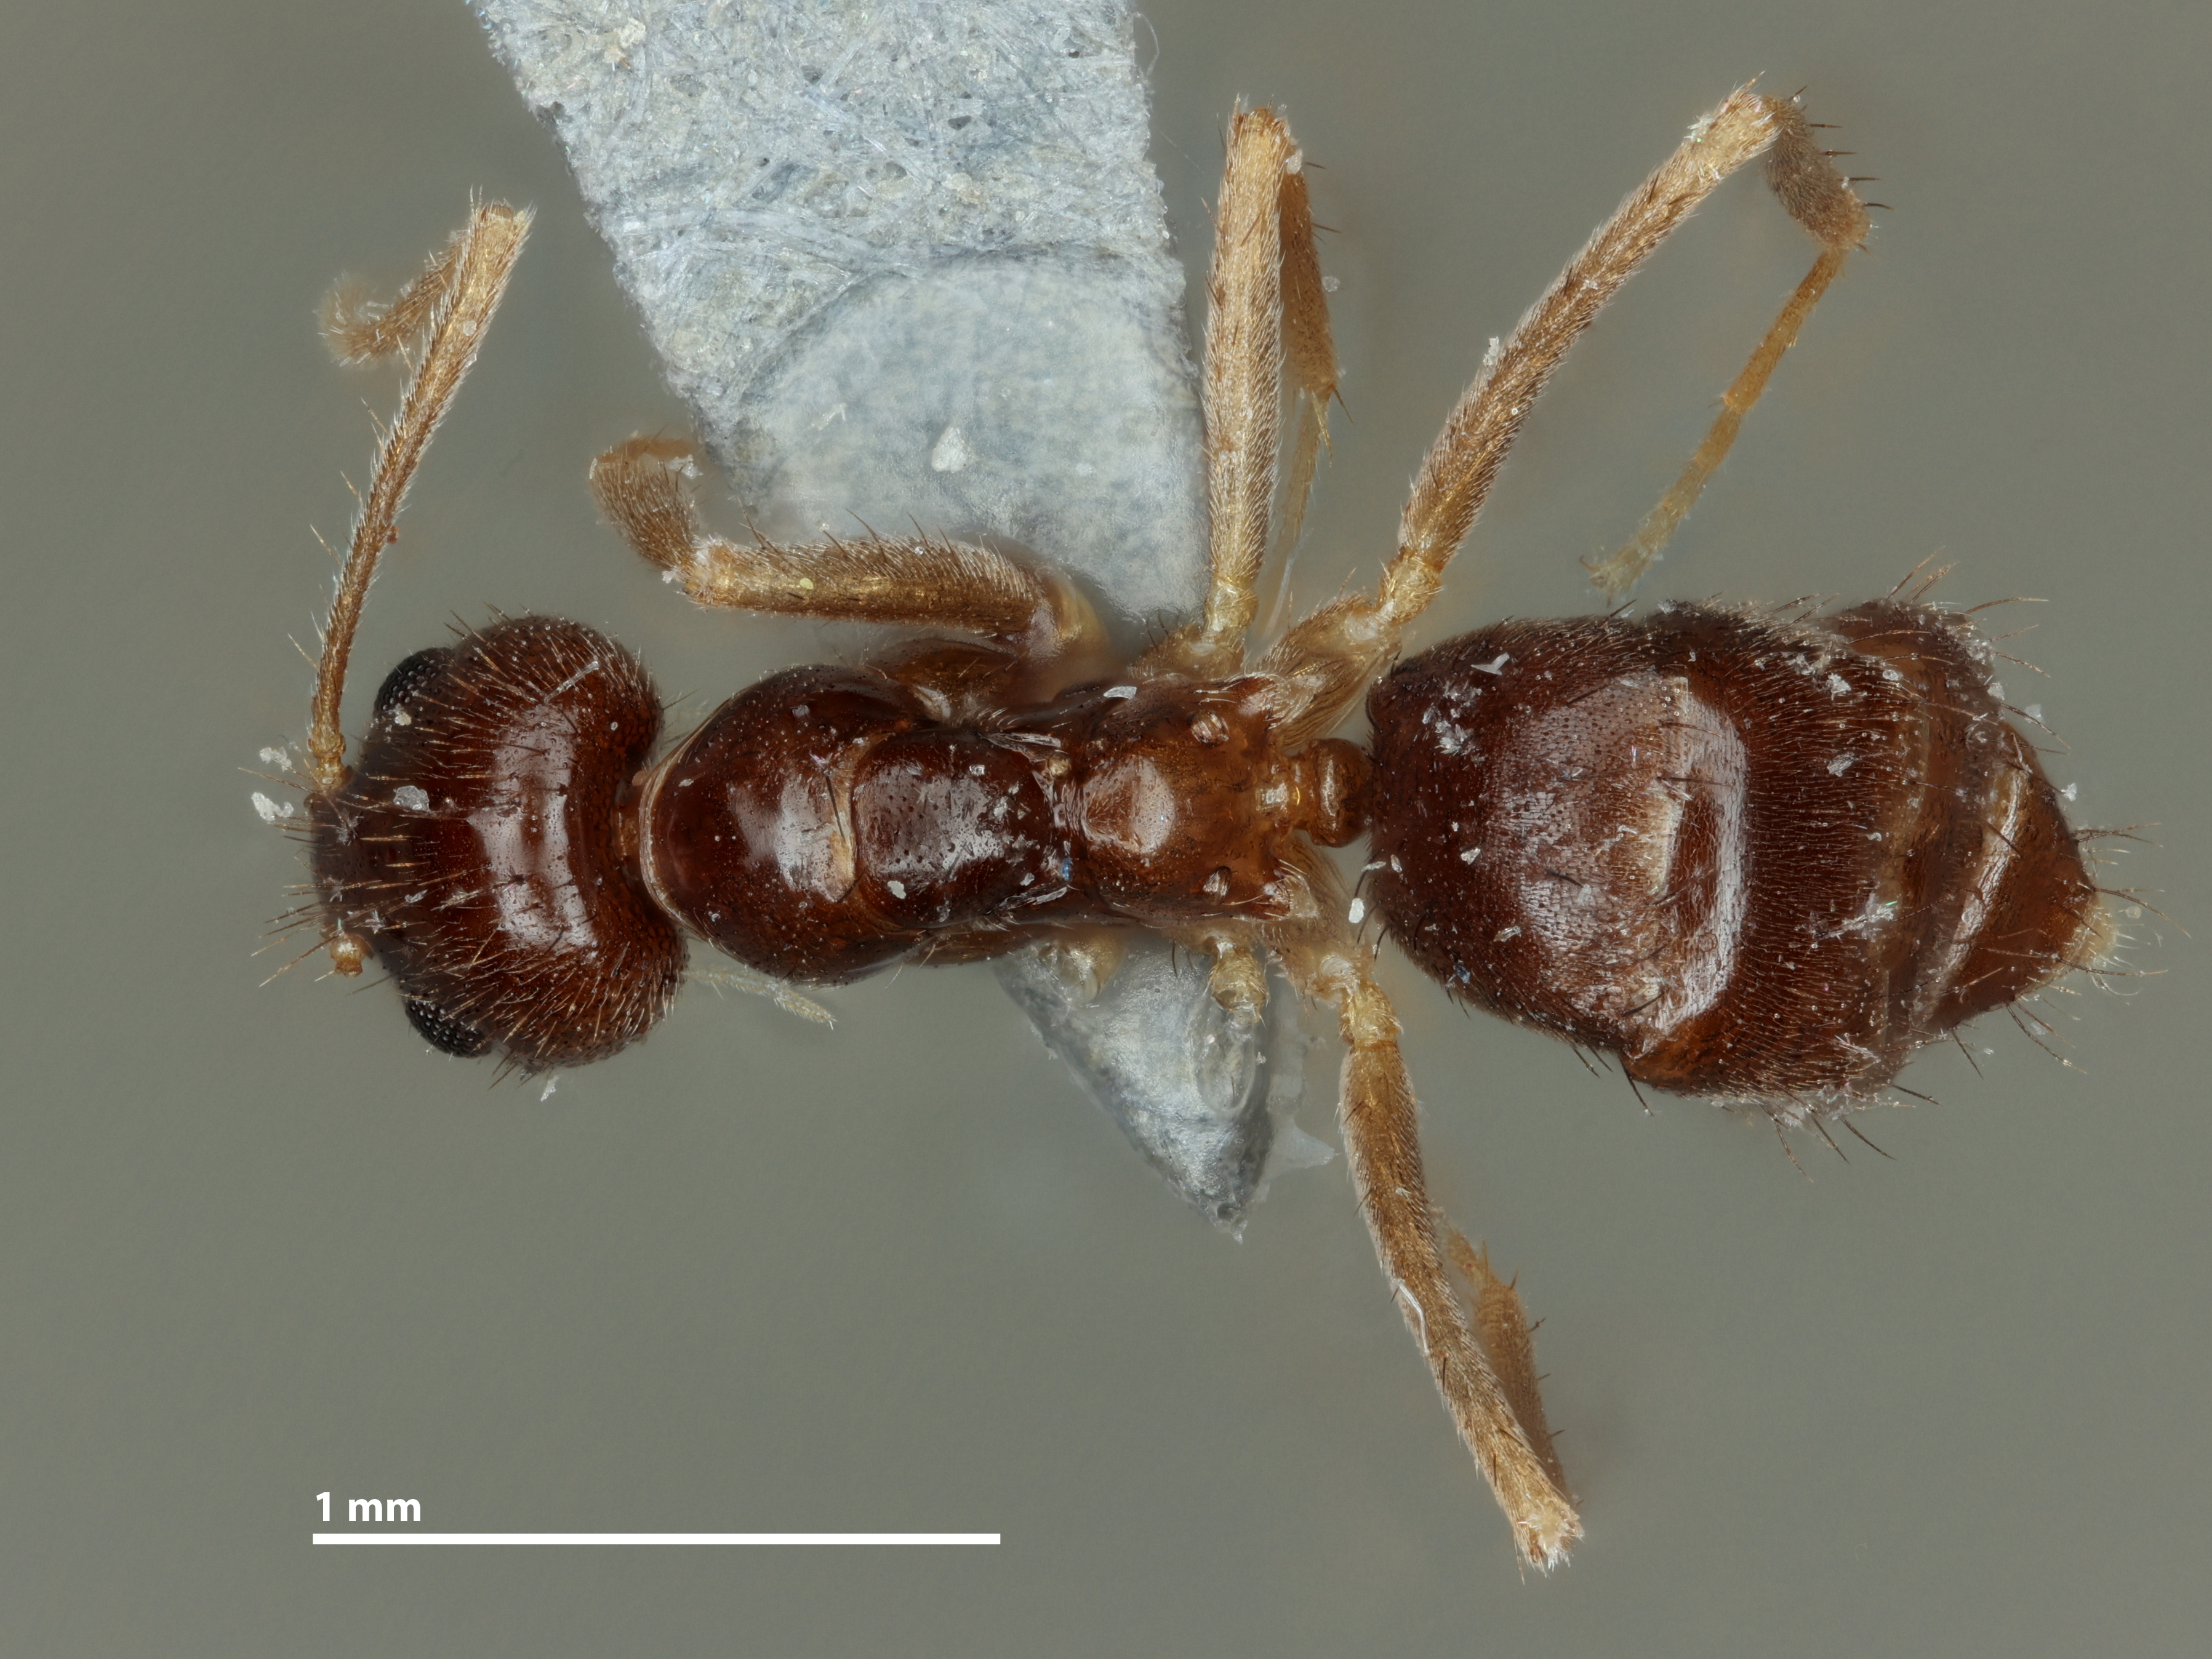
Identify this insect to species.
Nylanderia bibadia
